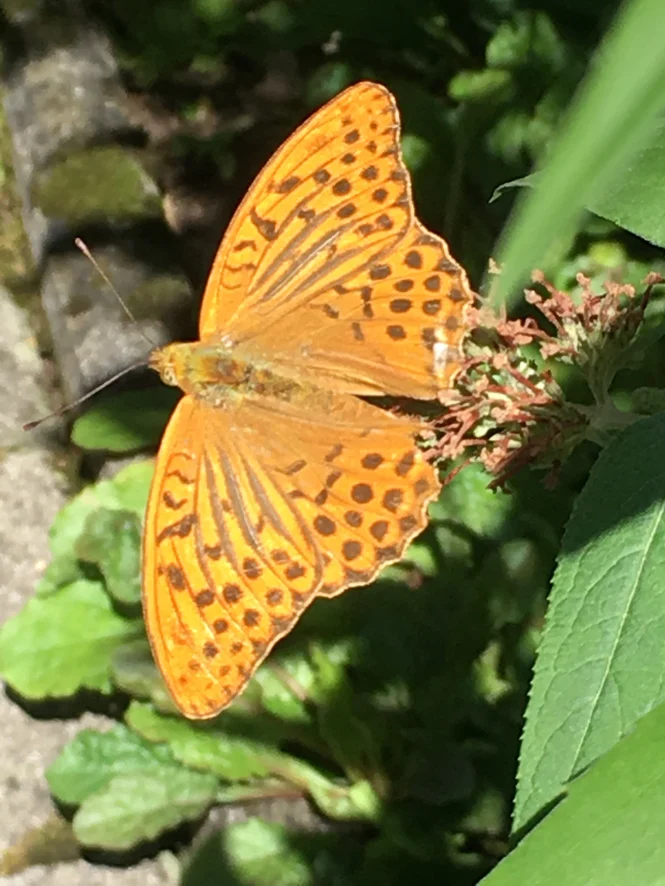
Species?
Argynnis paphia
